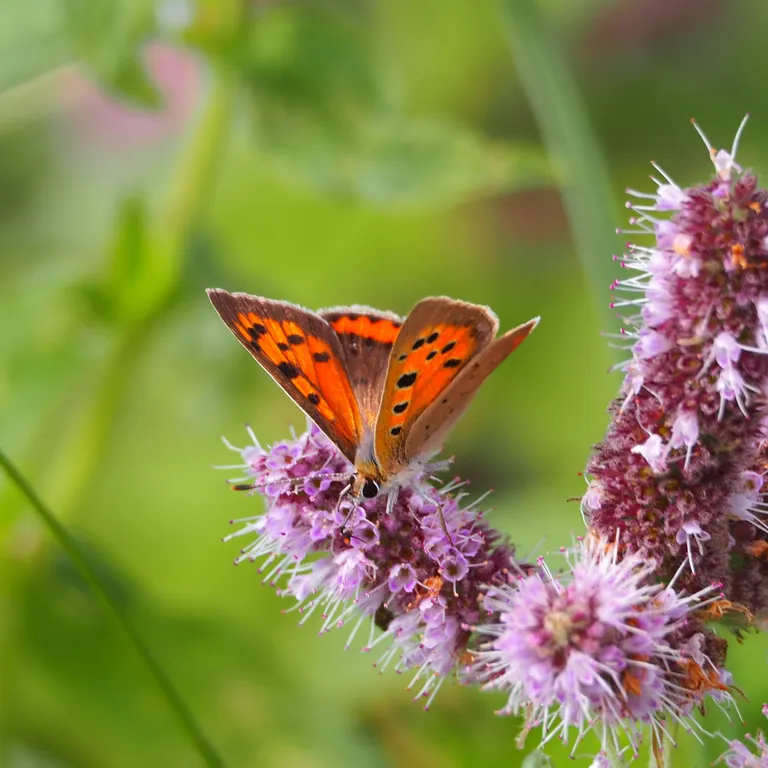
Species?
Lycaena phlaeas
